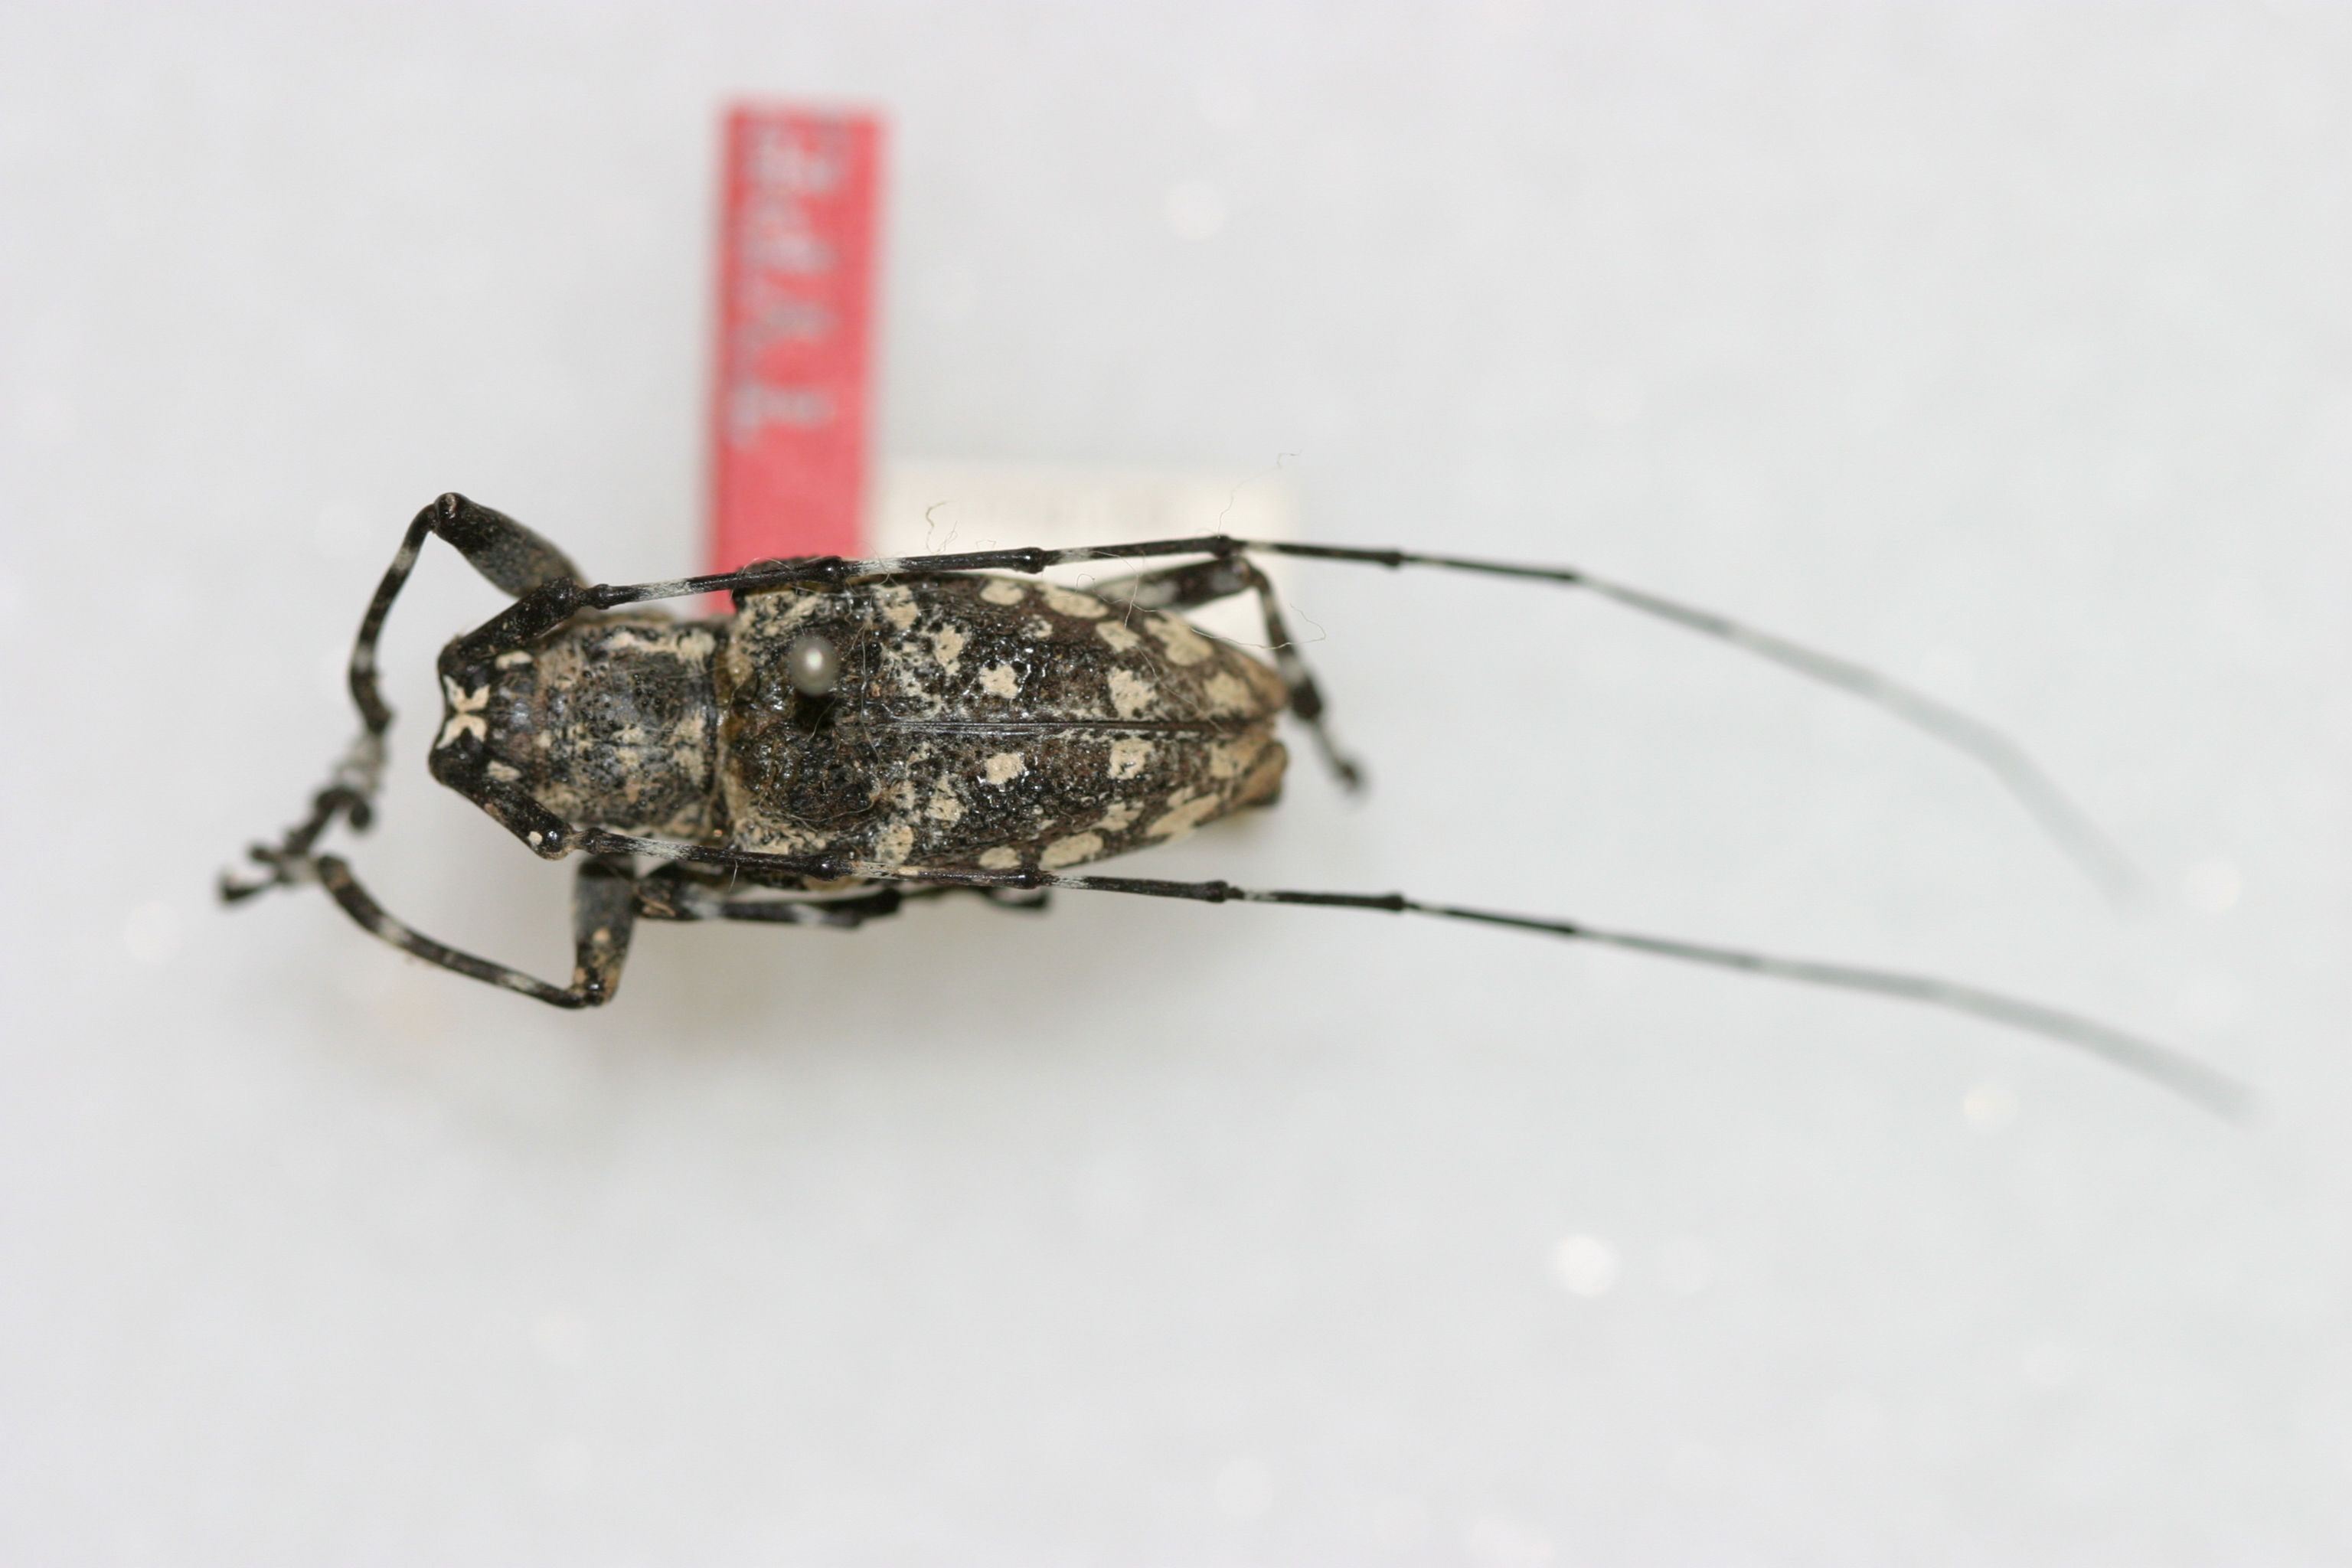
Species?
Palimna persimilis
